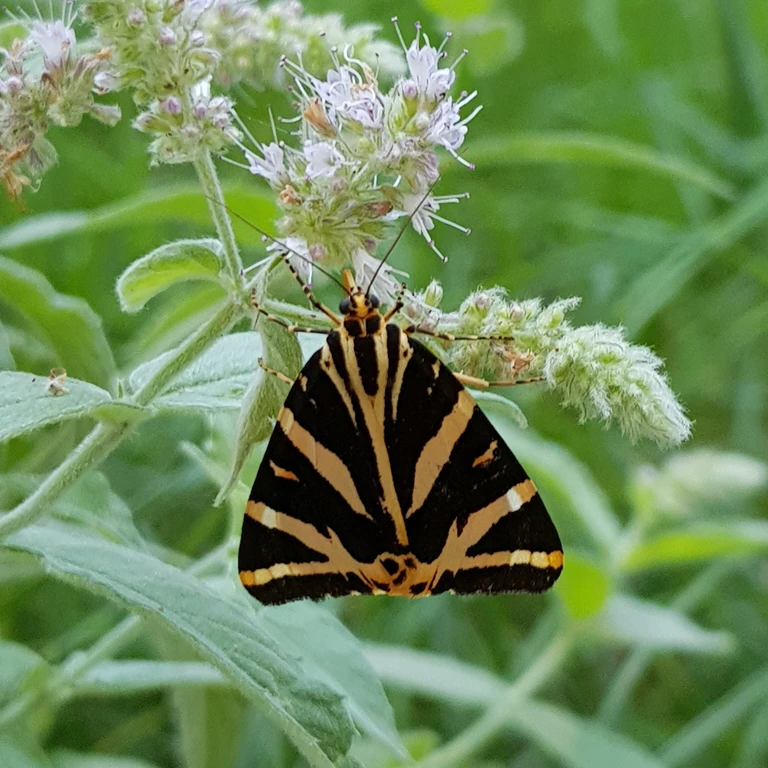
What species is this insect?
Euplagia quadripunctaria
